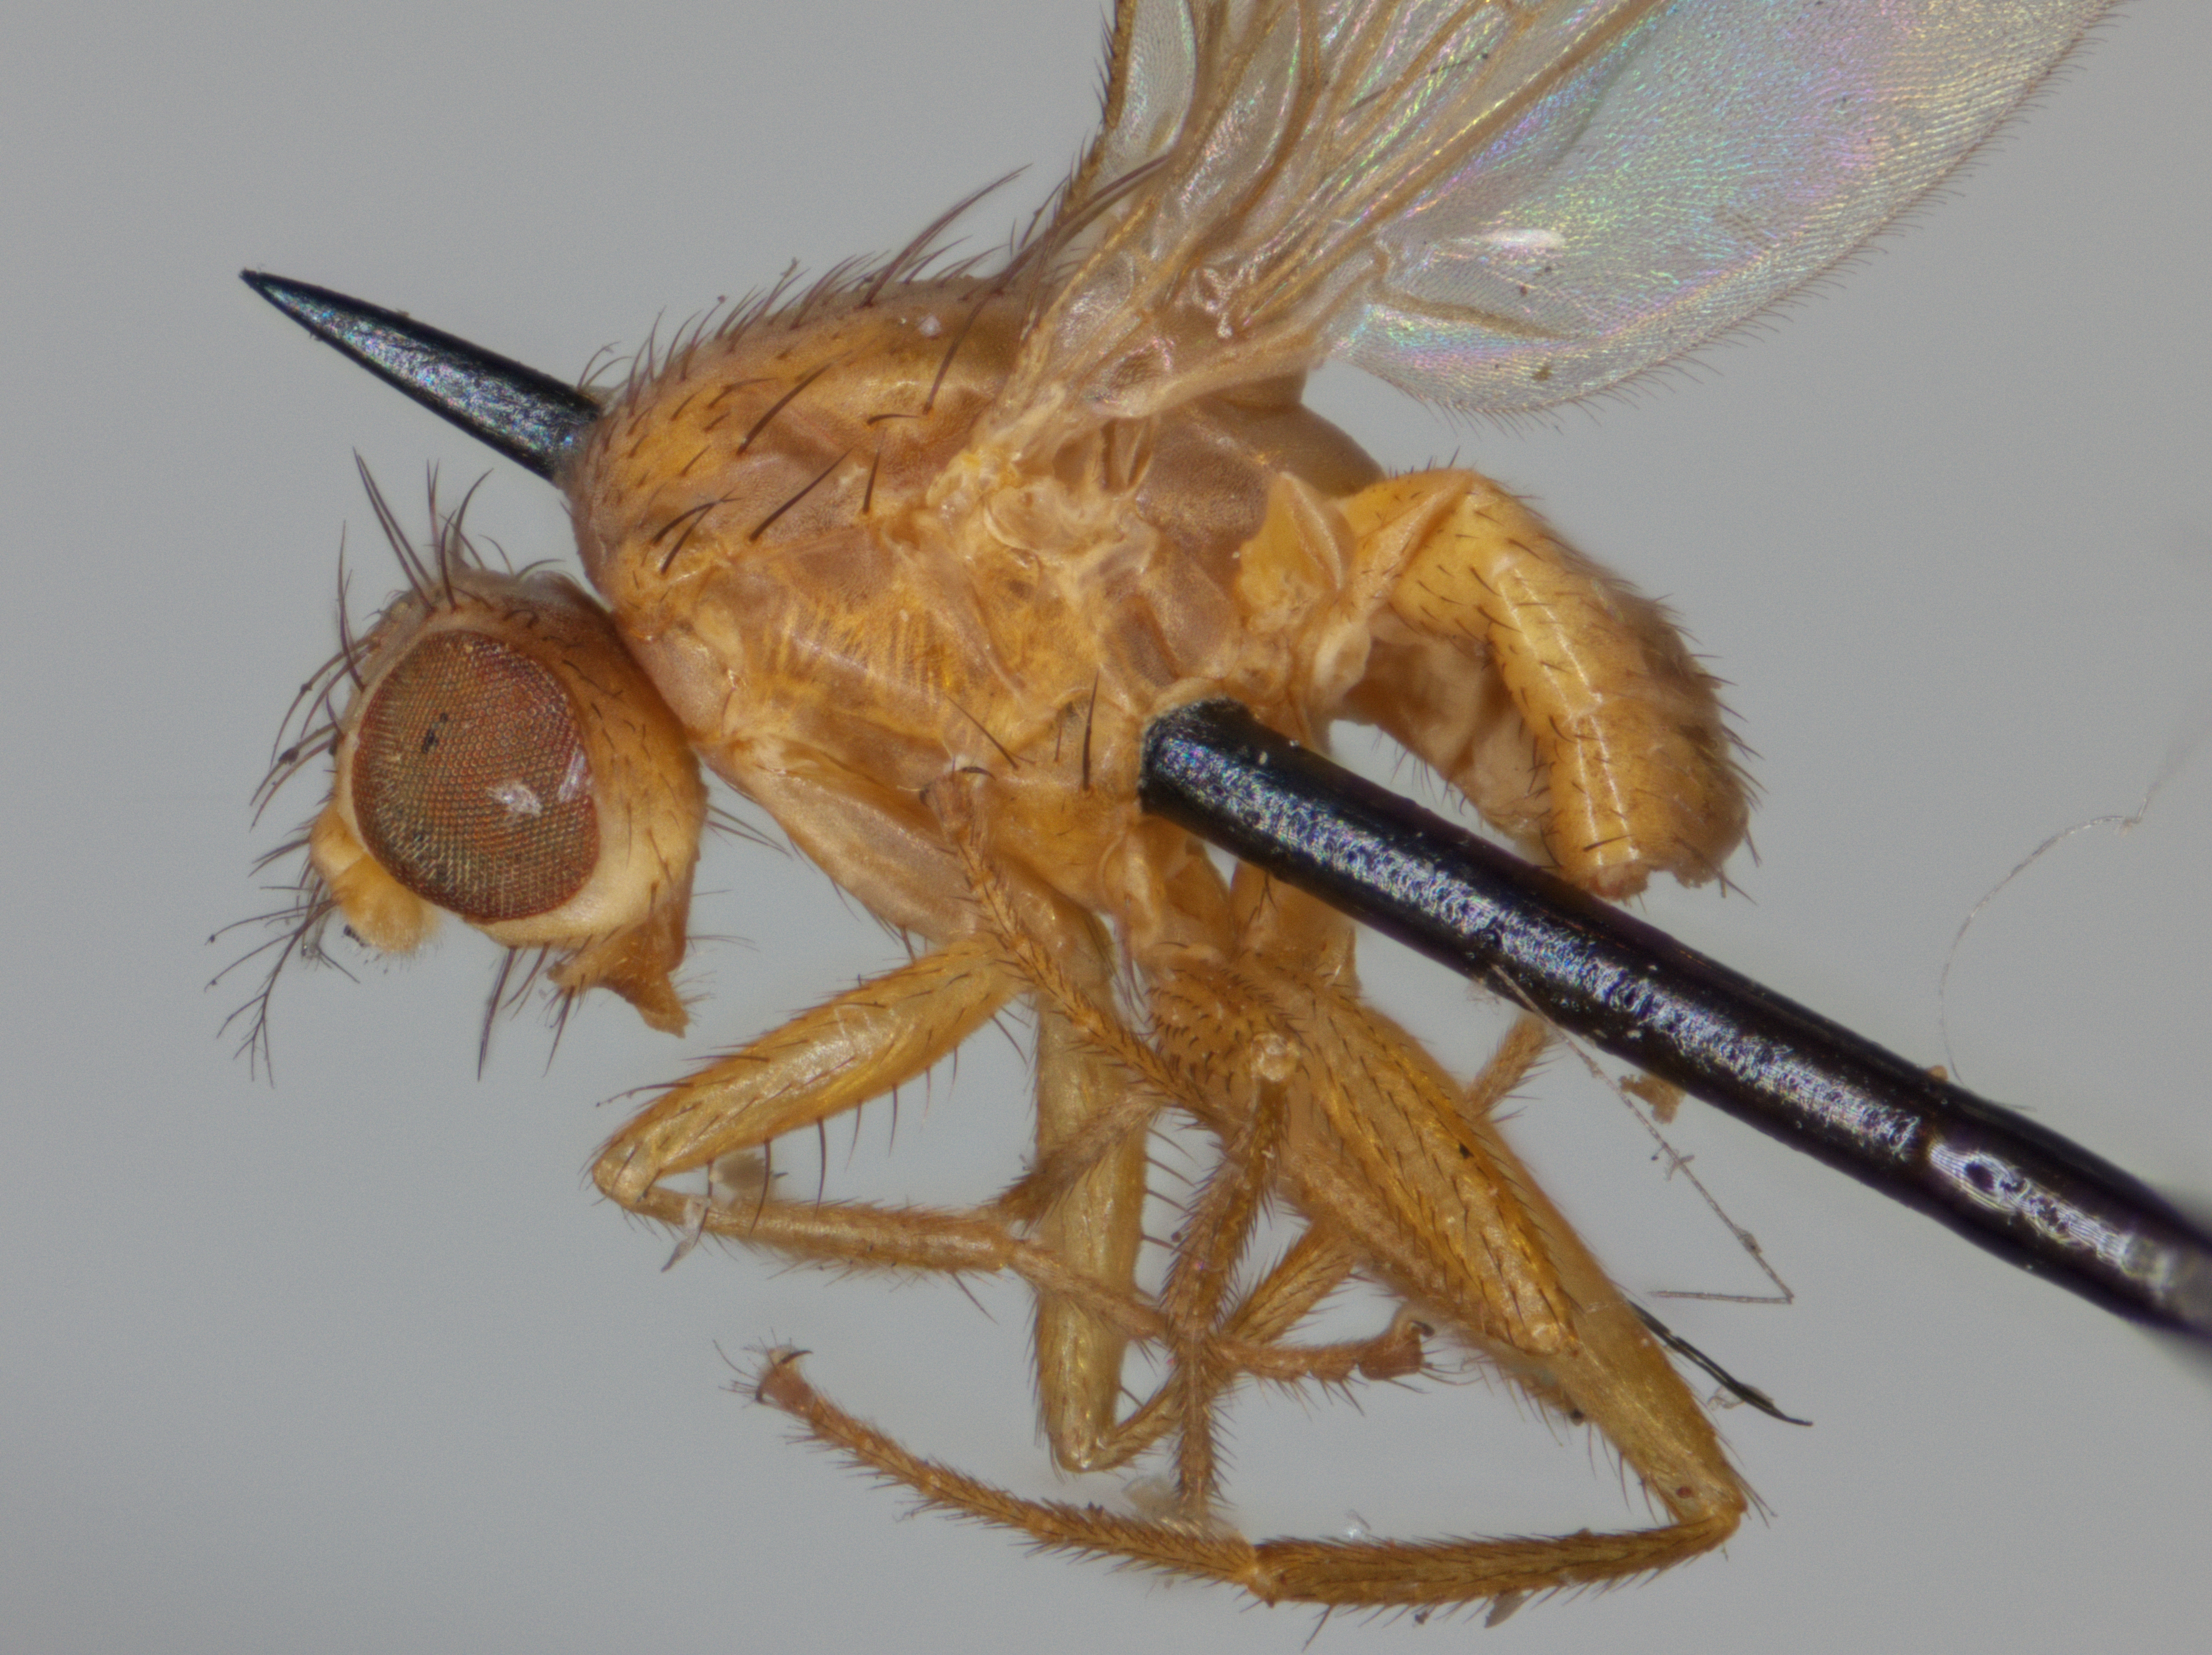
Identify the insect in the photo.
Scaptomyza flaviventris
